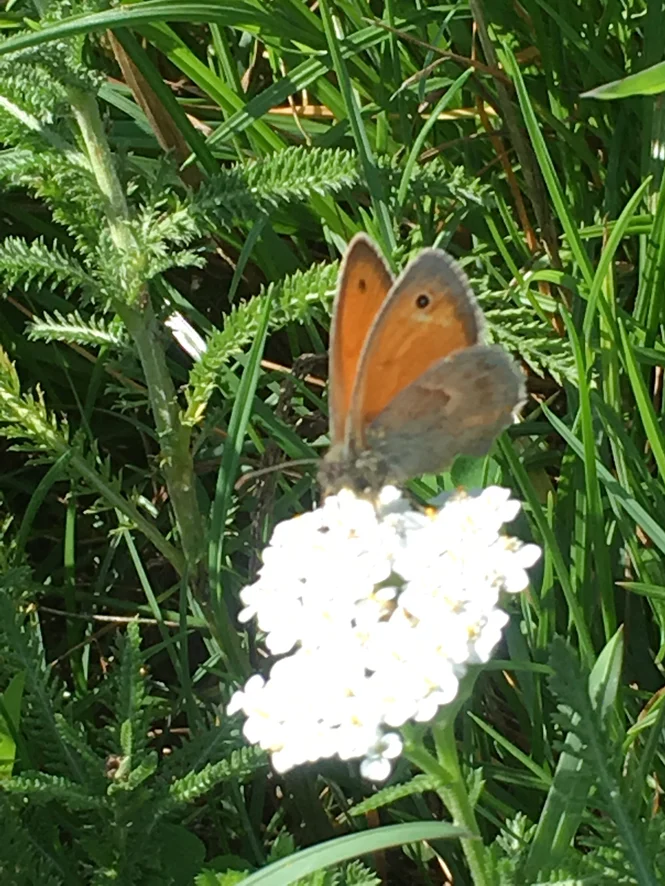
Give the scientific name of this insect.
Coenonympha pamphilus
